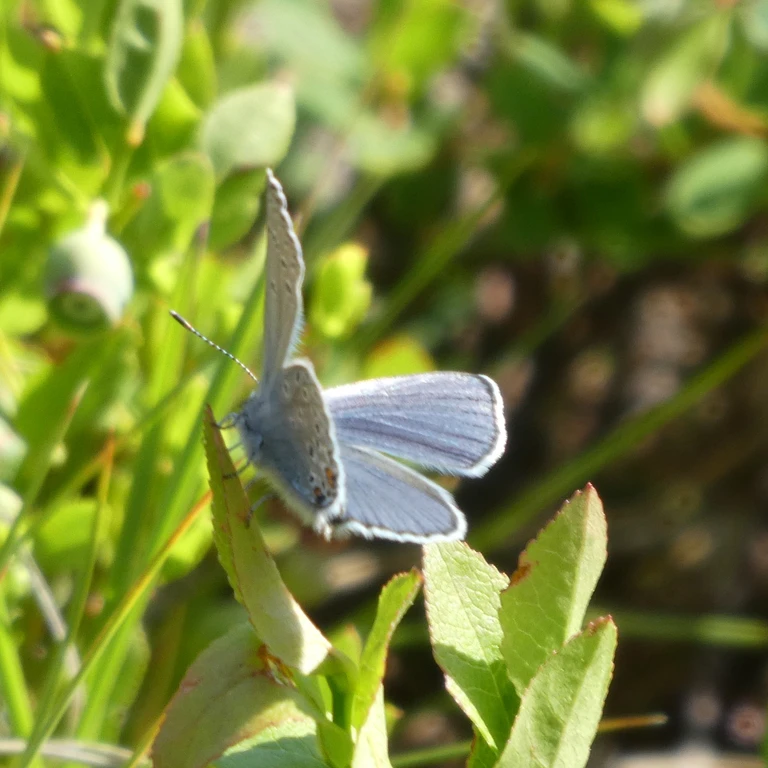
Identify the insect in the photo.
Agriades optilete (also Vacciniina optilete)
